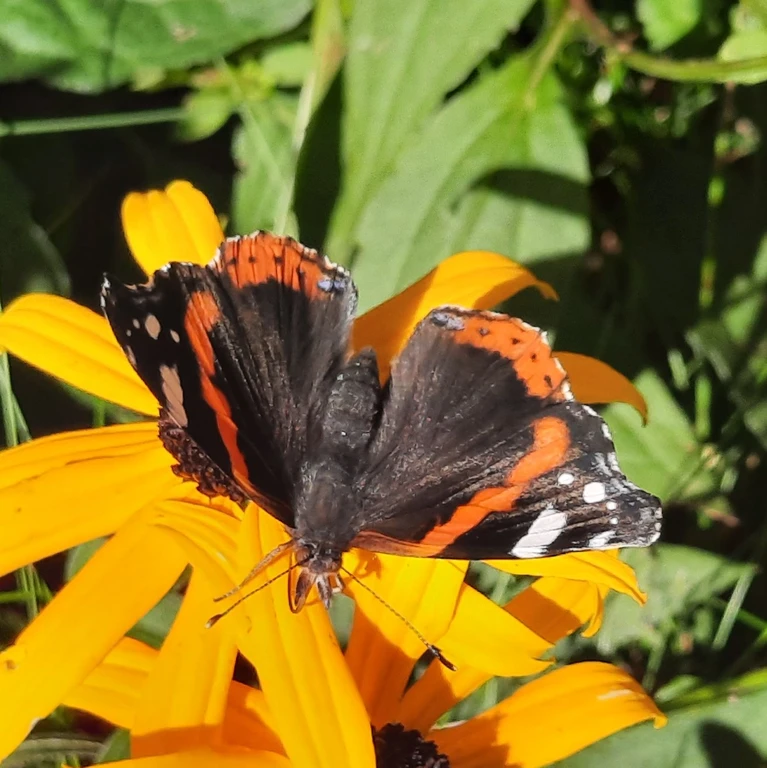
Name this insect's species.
Vanessa atalanta
